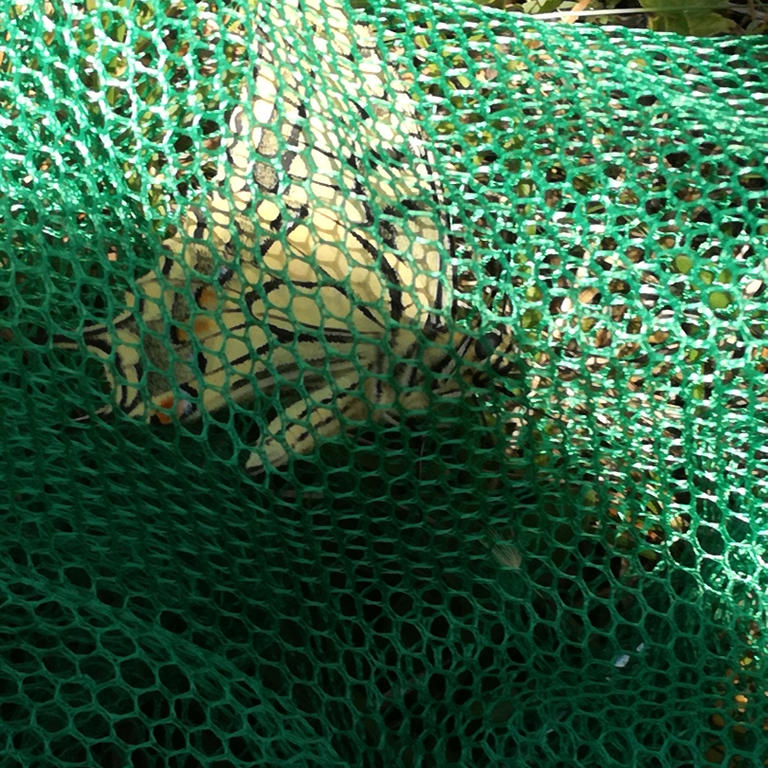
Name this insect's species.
Papilio machaon
